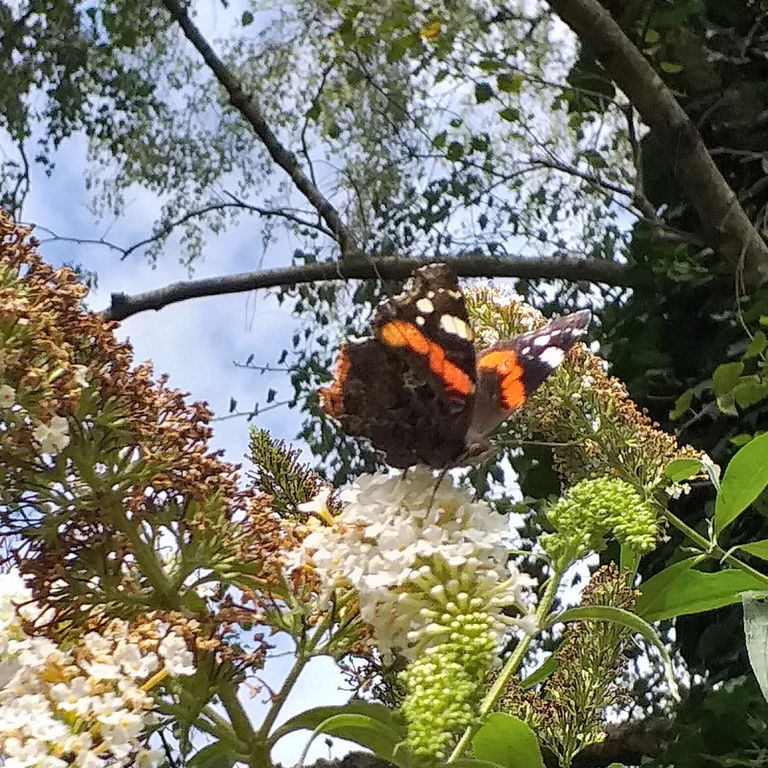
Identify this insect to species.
Vanessa atalanta
